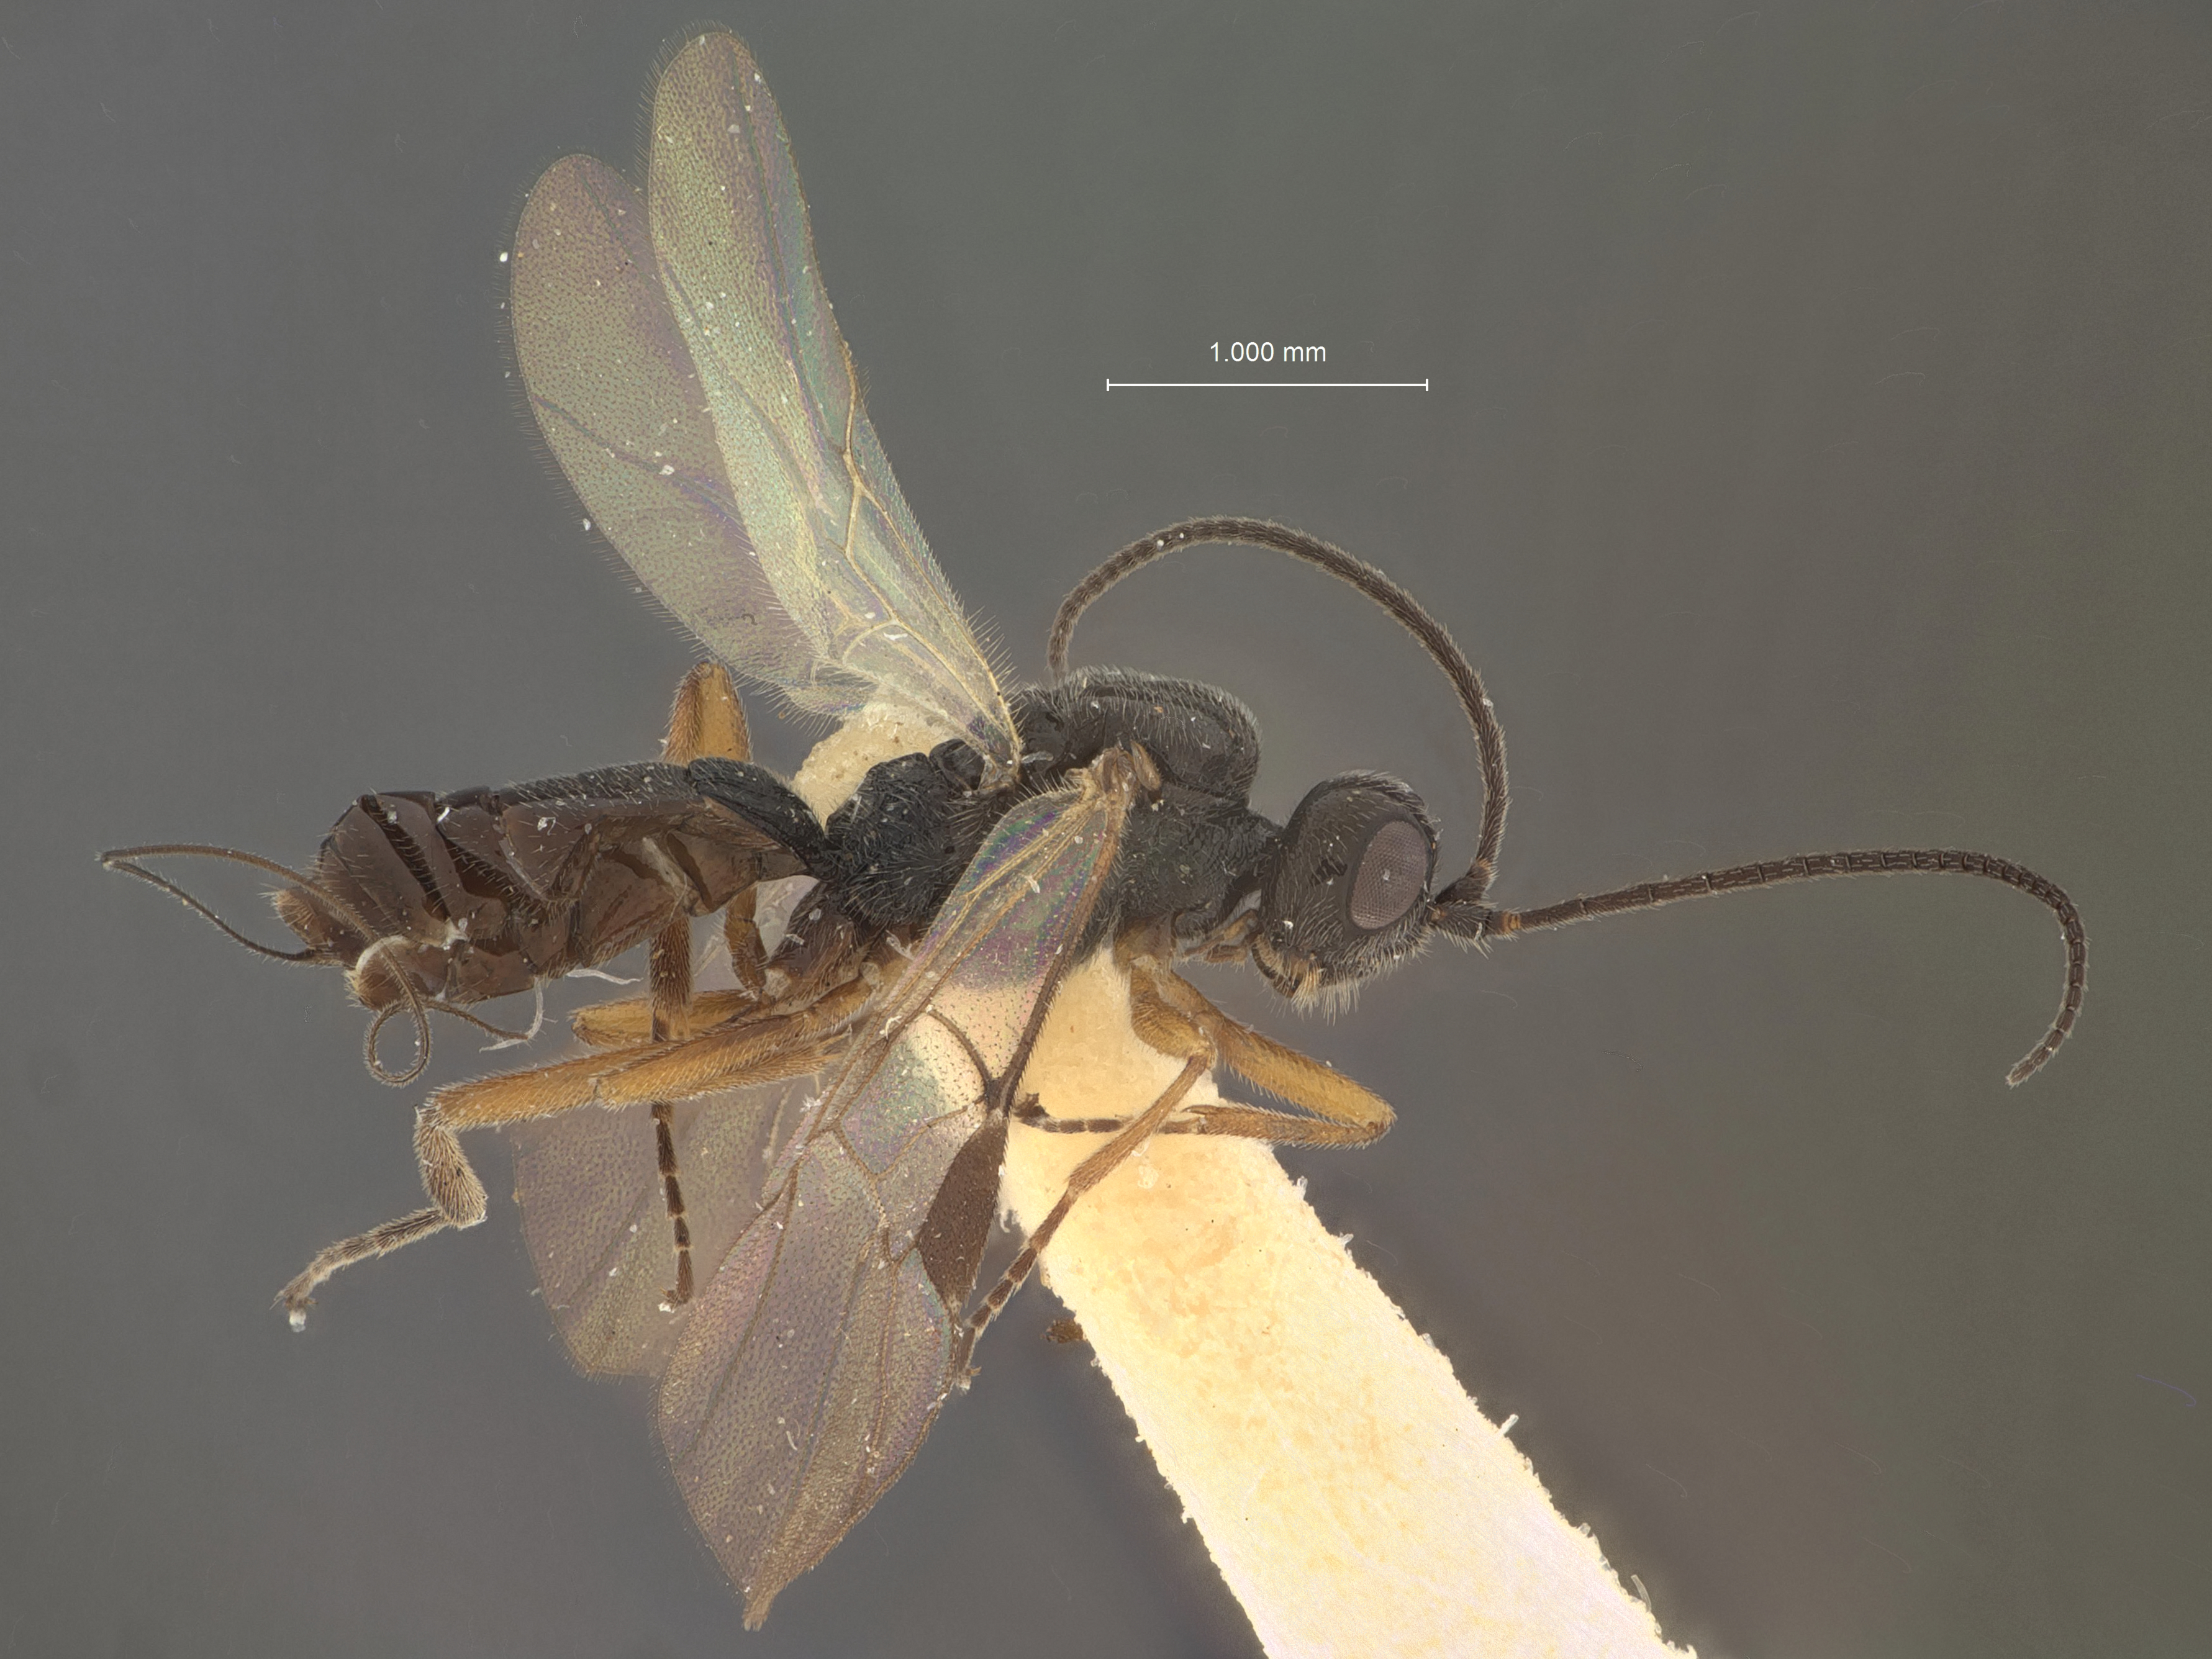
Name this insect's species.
Eubadizon ernobii
